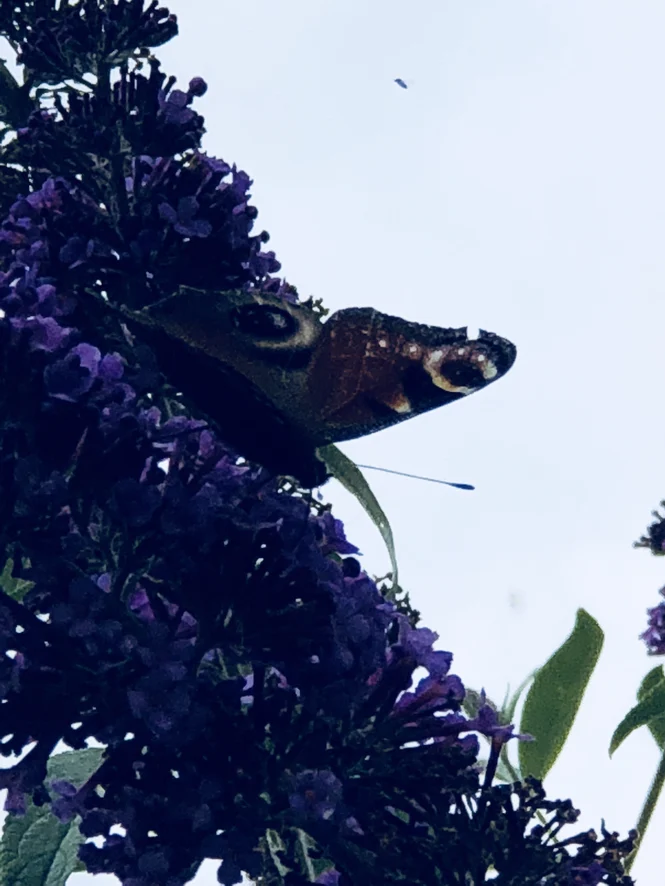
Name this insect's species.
Aglais io
